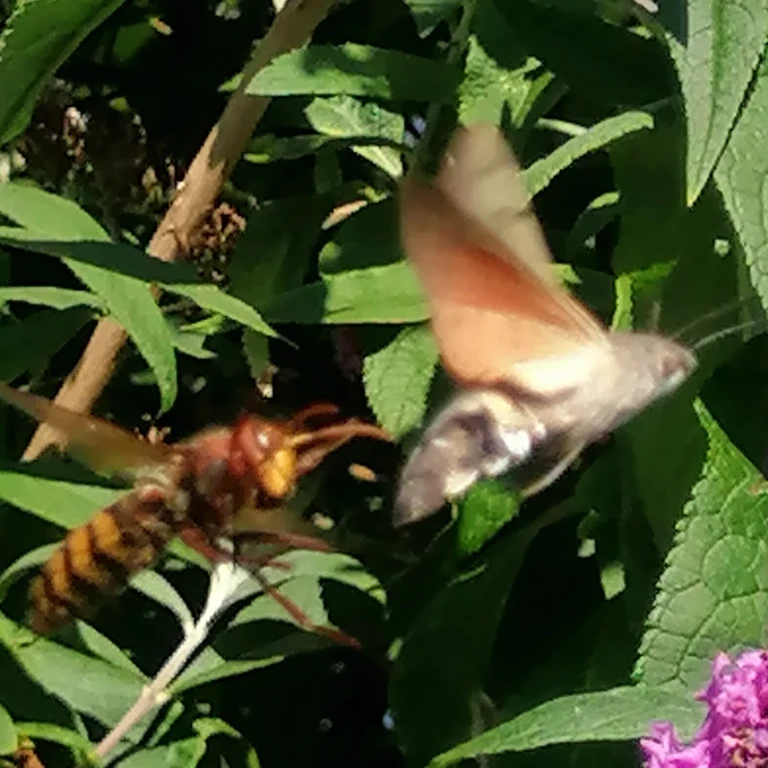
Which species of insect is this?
Macroglossum stellatarum
